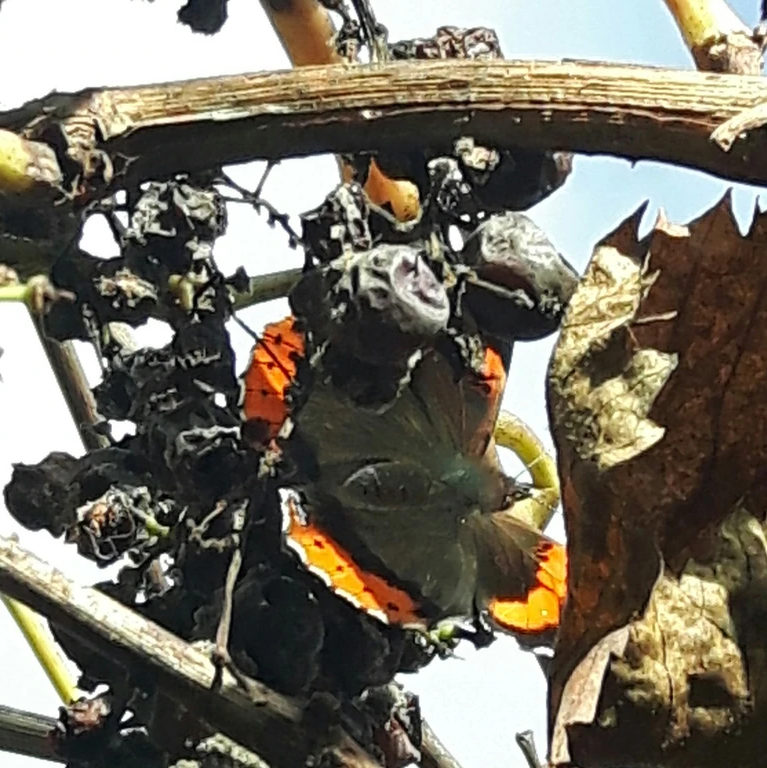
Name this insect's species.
Vanessa atalanta
